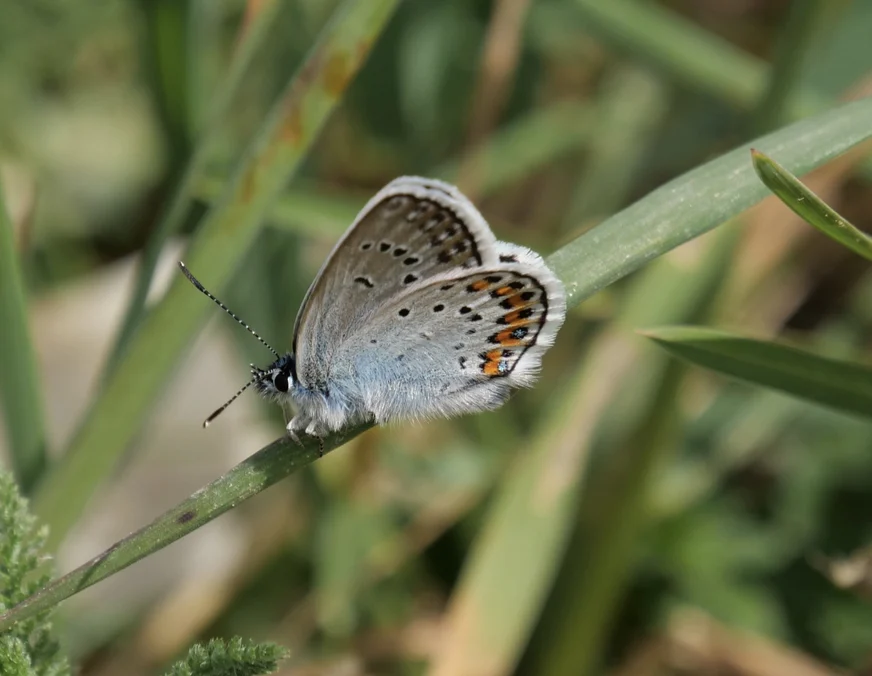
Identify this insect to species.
Plebejus argus
